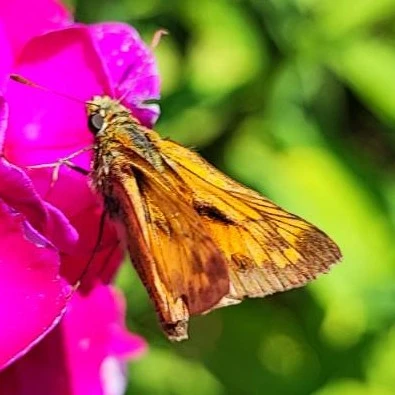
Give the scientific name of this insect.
Ochlodes sylvanus (also Ochlodes venata)
